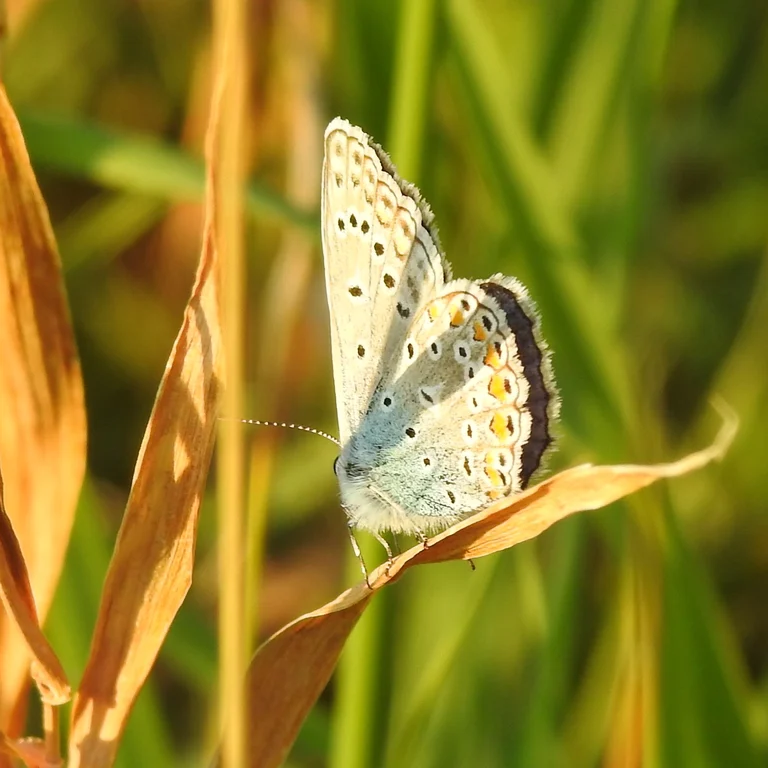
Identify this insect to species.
Polyommatus icarus
